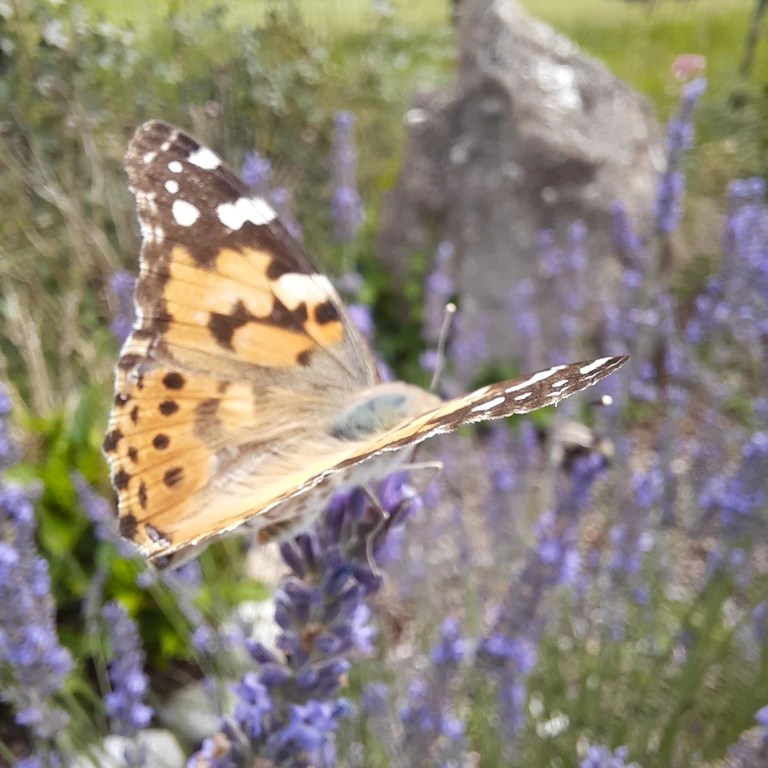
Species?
Vanessa cardui
